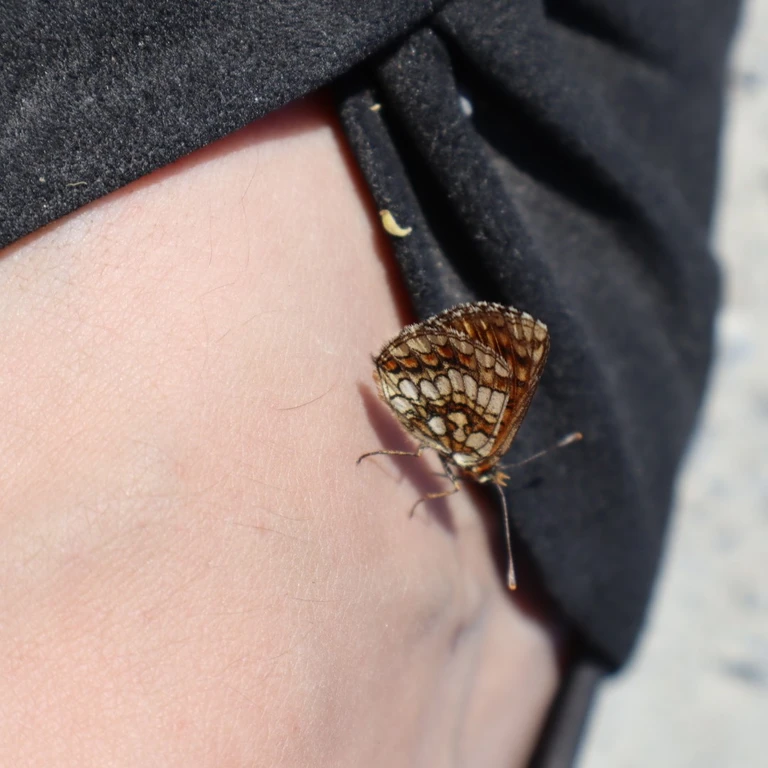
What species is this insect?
Melitaea aurelia (also Mellicta aurelia)
